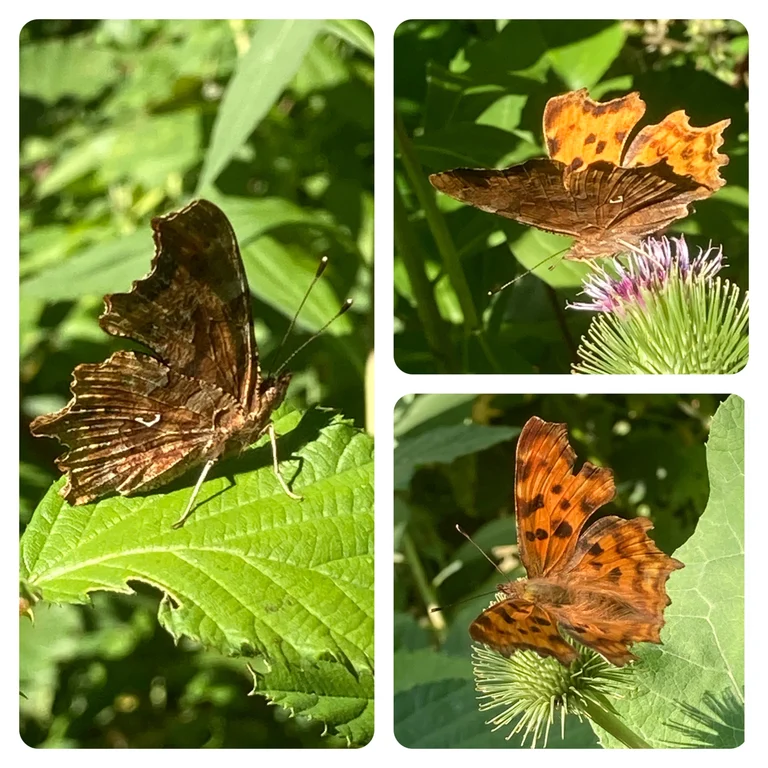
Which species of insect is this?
Polygonia c-album
